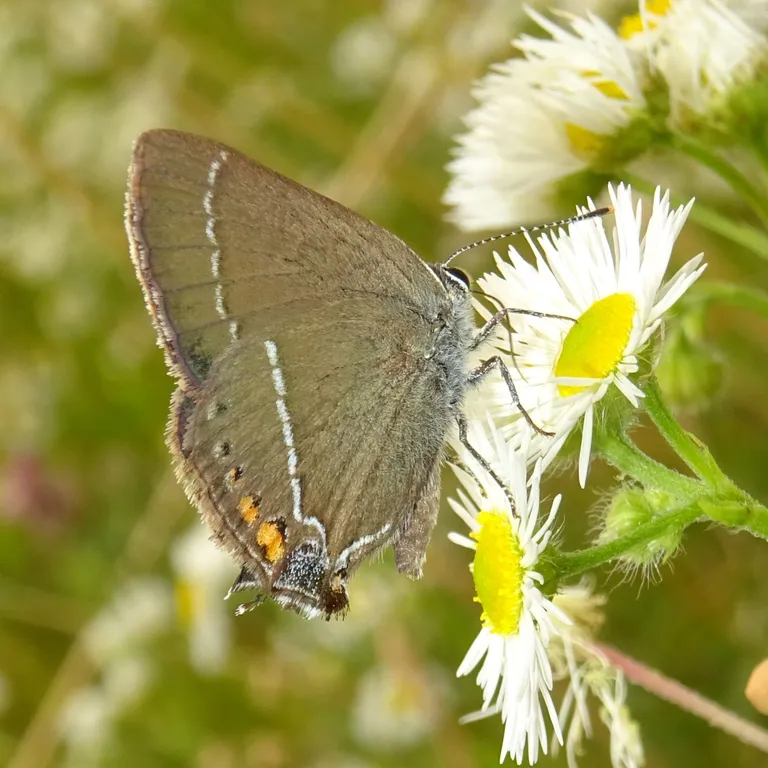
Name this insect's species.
Satyrium spini (also Tuttiola spini)
